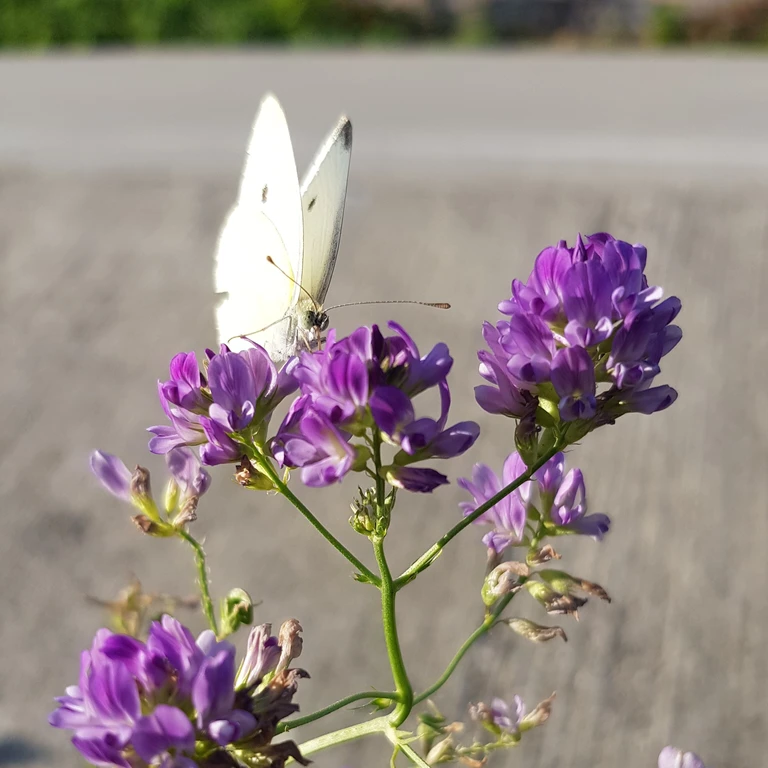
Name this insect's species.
Pieris rapae
